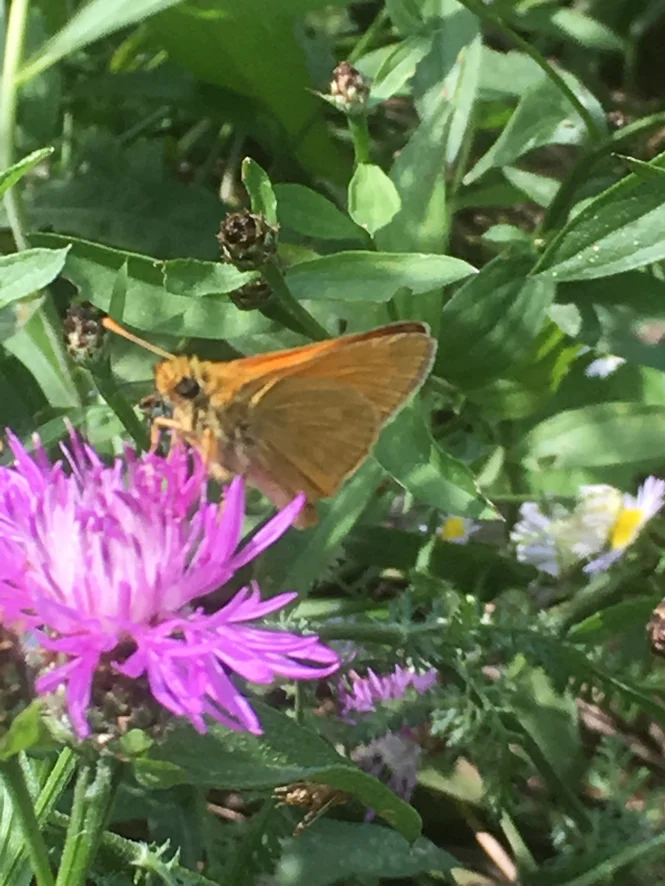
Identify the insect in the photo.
Ochlodes sylvanus (also Ochlodes venata)
